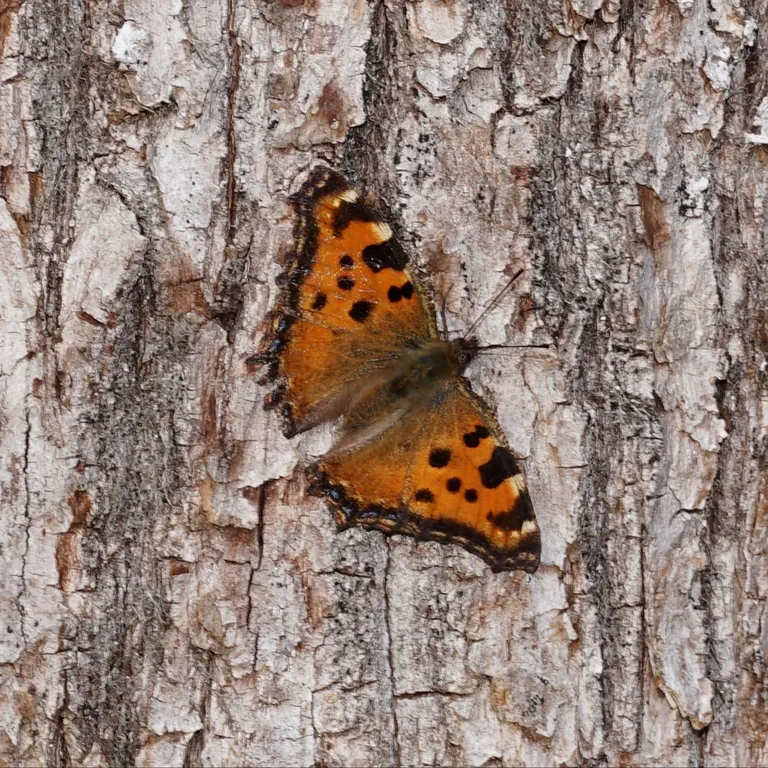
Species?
Nymphalis polychloros
